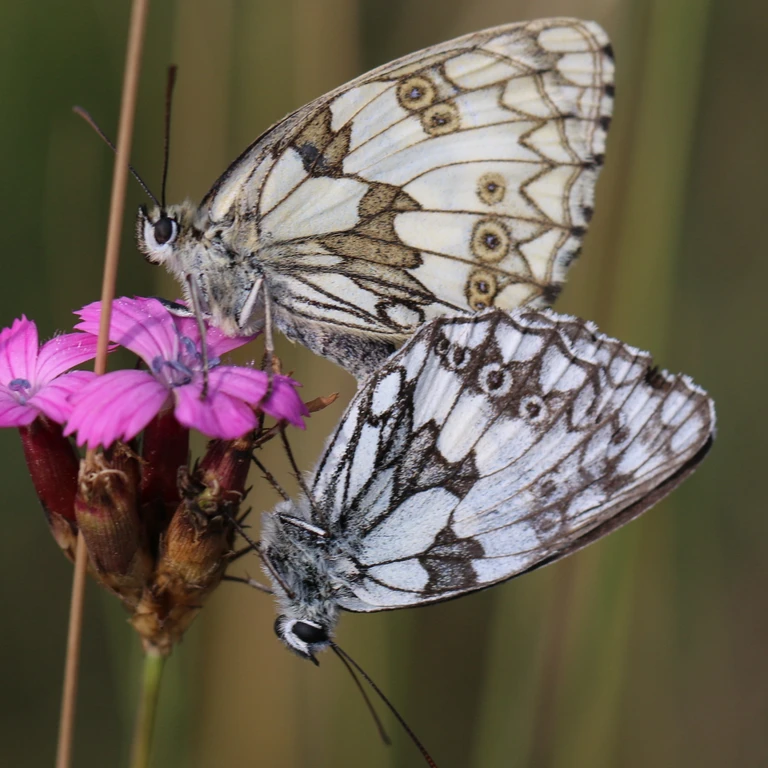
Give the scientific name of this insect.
Melanargia galathea
